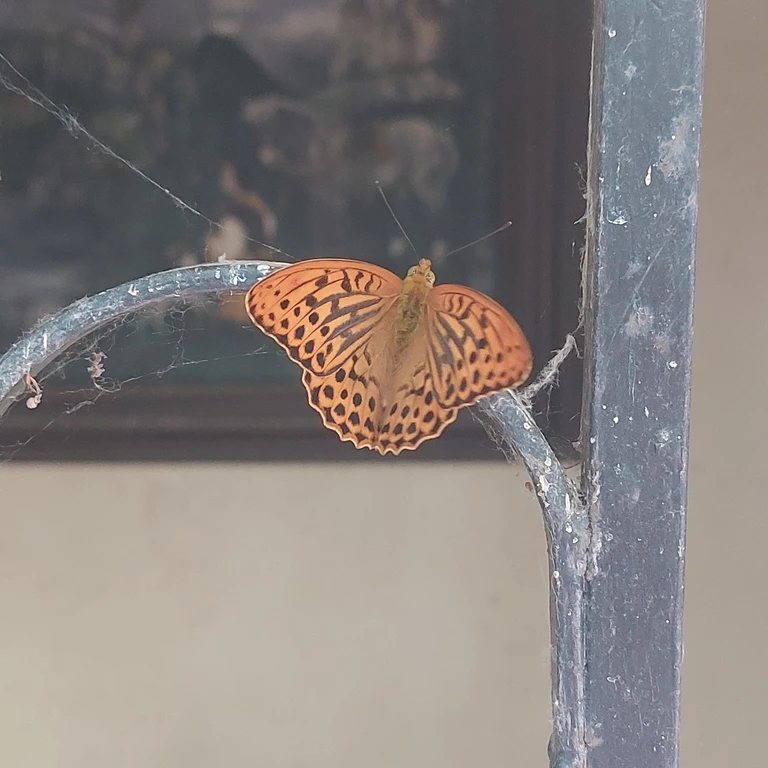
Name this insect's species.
Argynnis paphia
